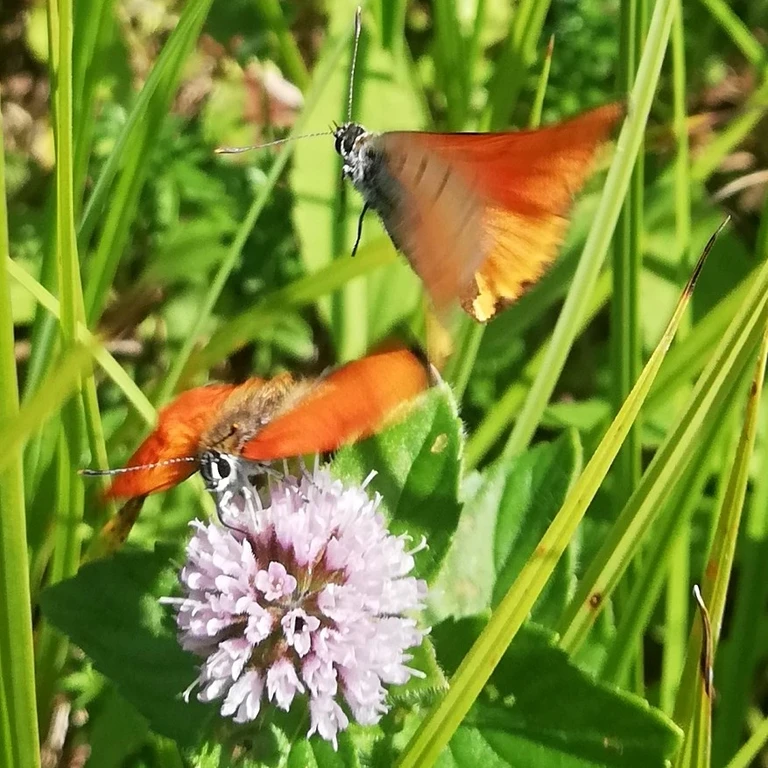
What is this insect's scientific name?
Lycaena dispar
